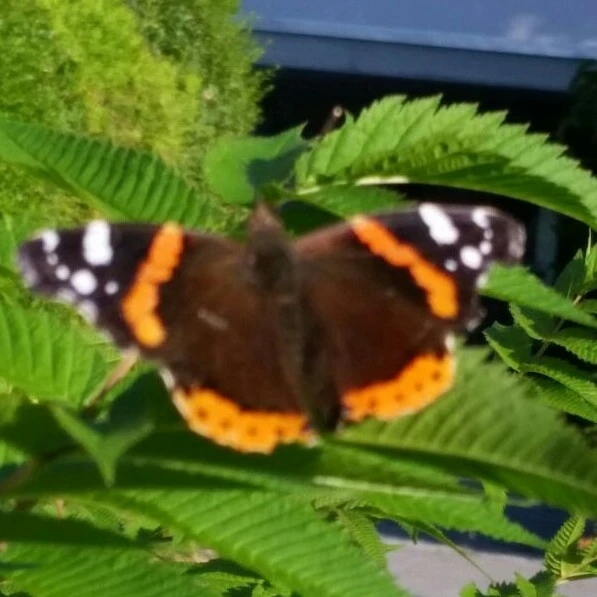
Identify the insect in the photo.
Vanessa atalanta
